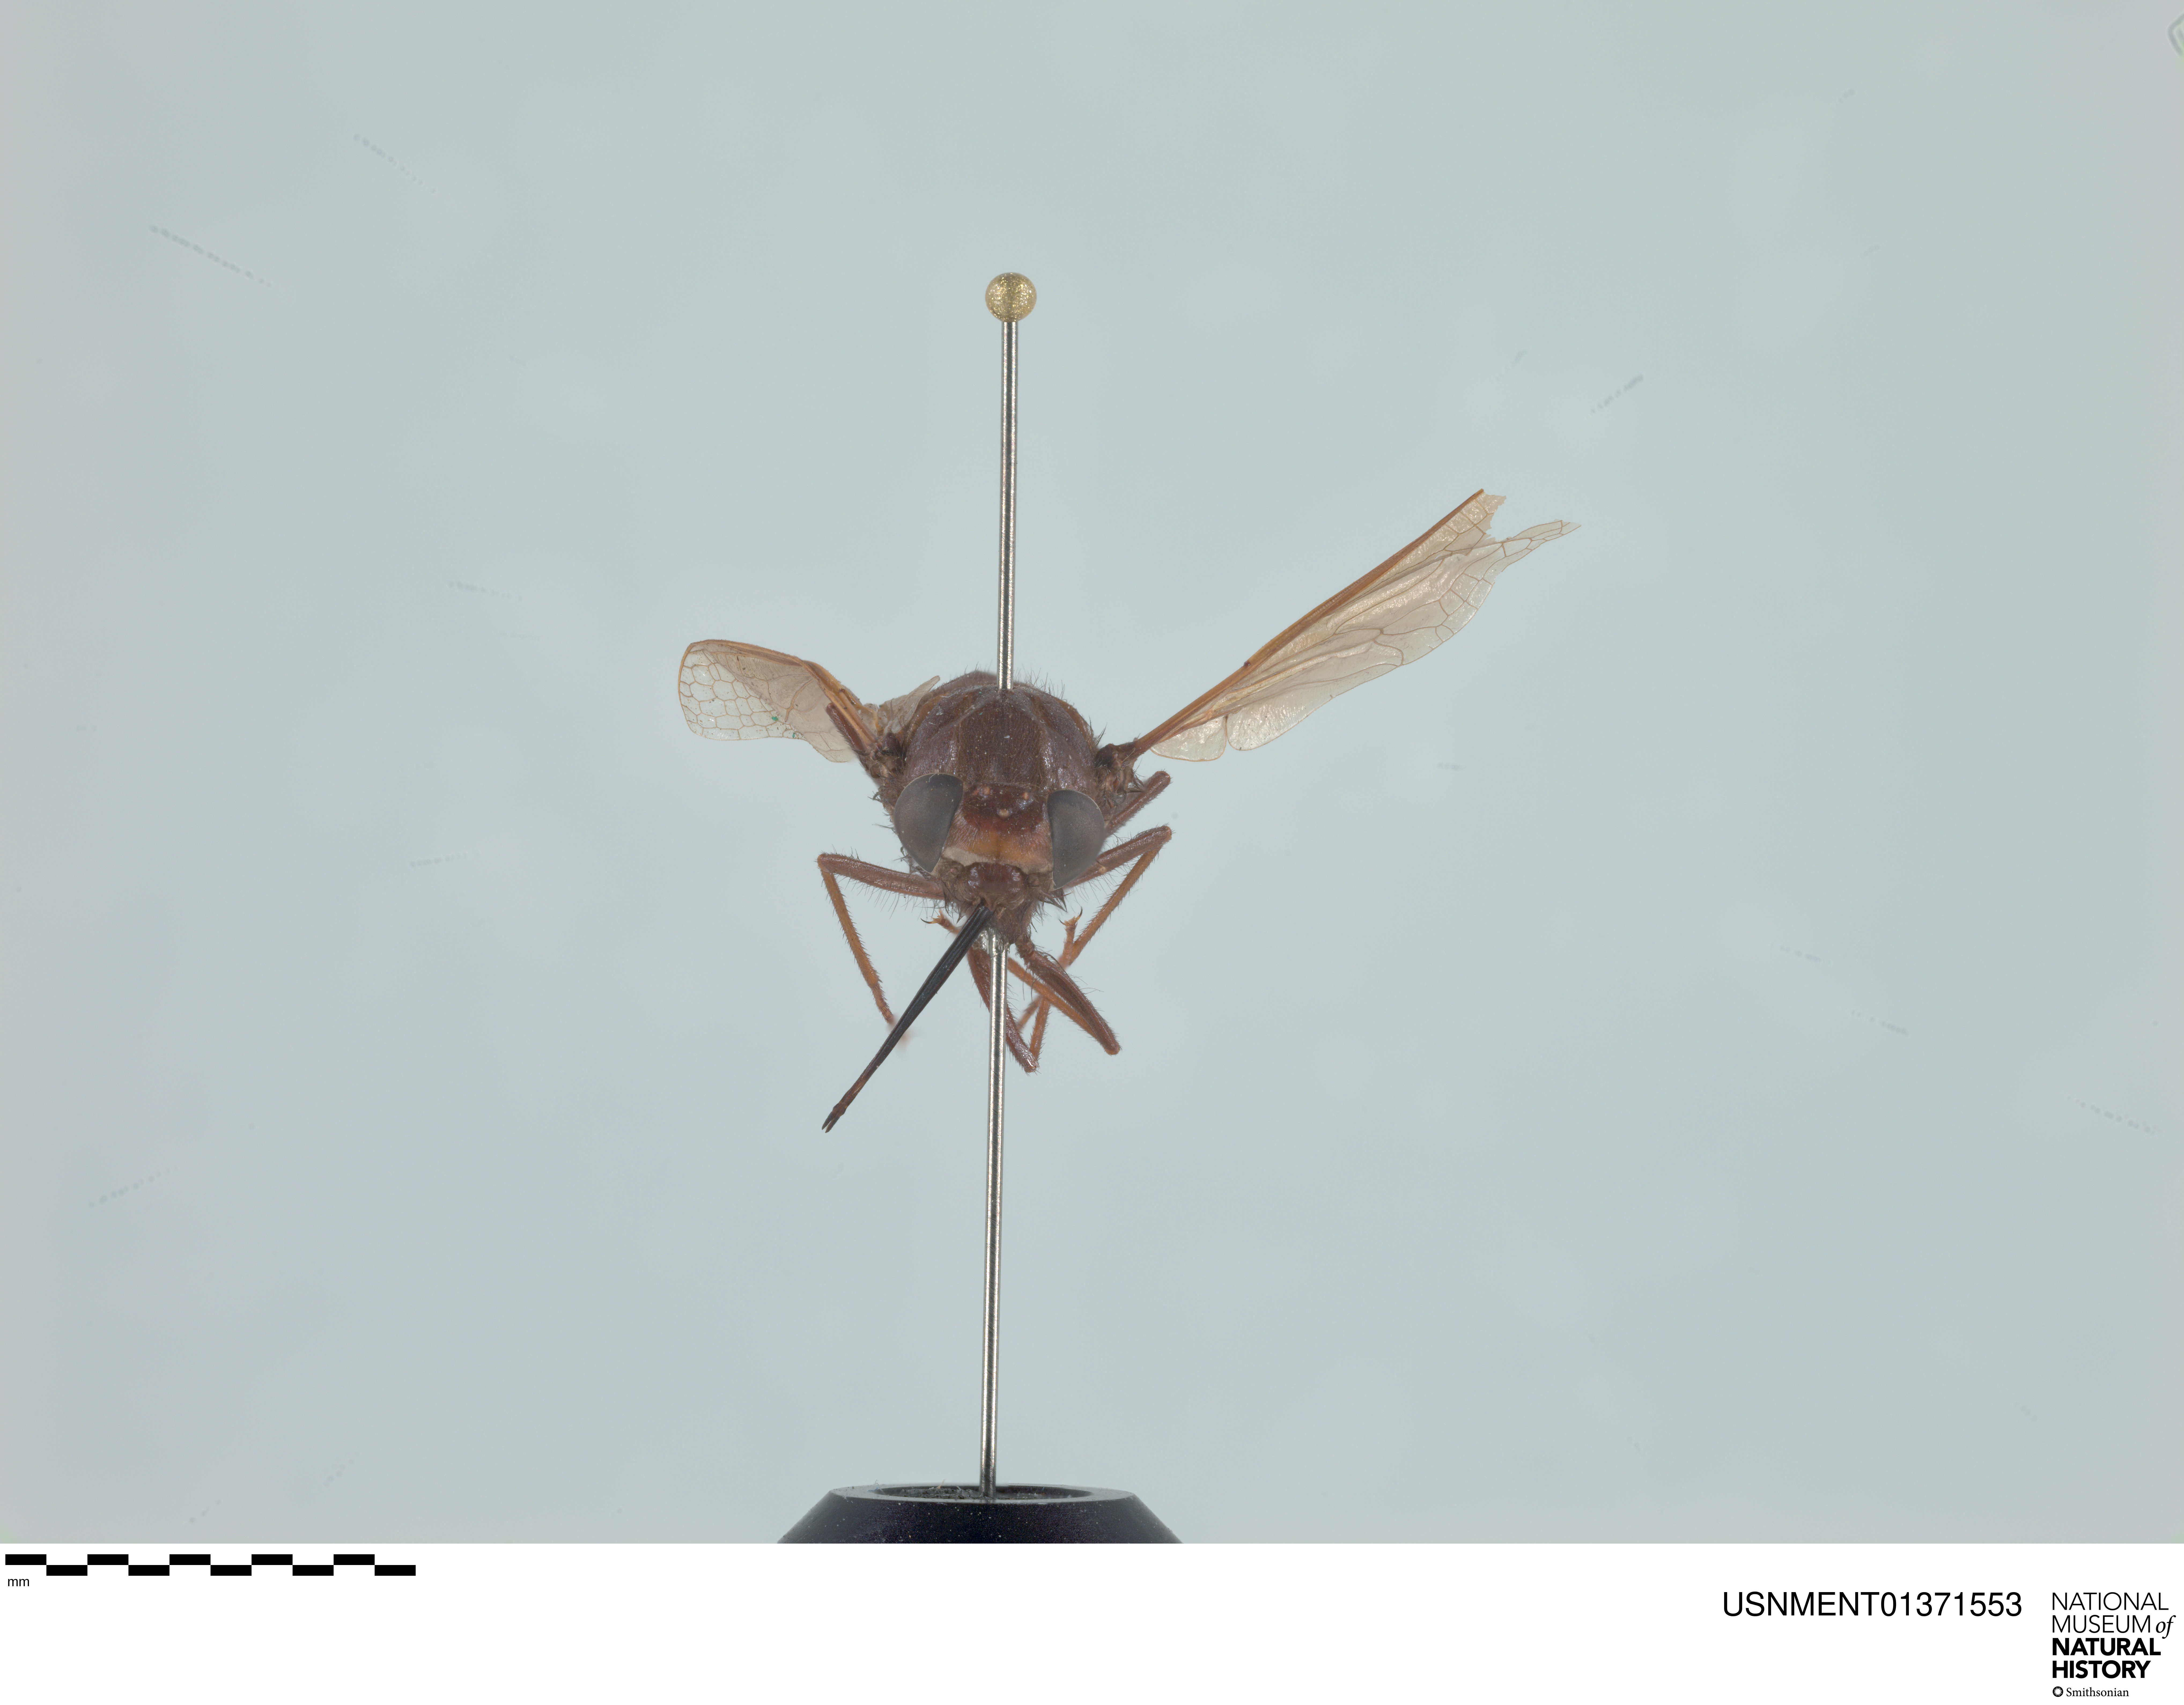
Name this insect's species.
Nemestrinus abdominalis
